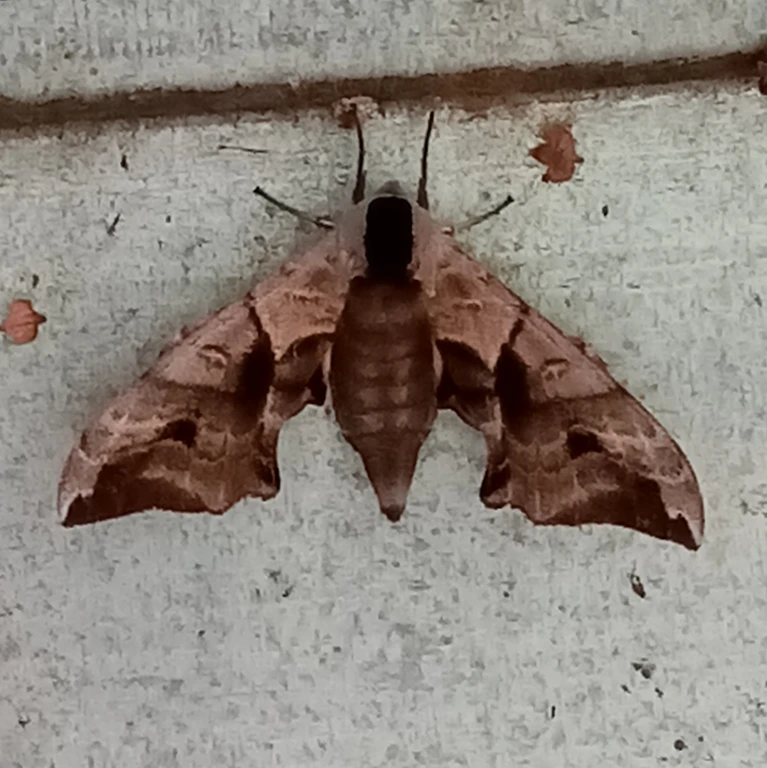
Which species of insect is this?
Smerinthus ocellata
